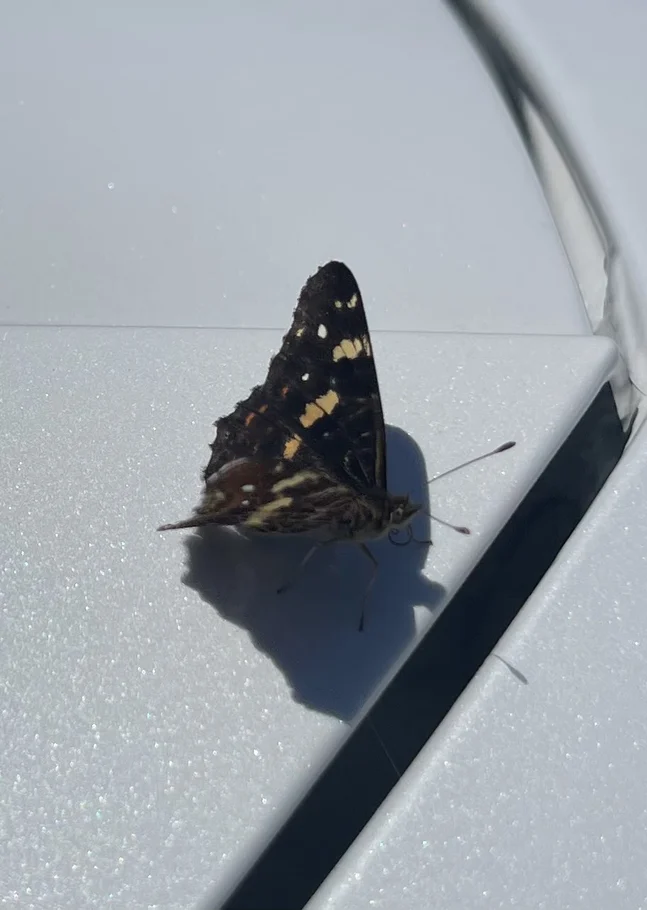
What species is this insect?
Araschnia levana
